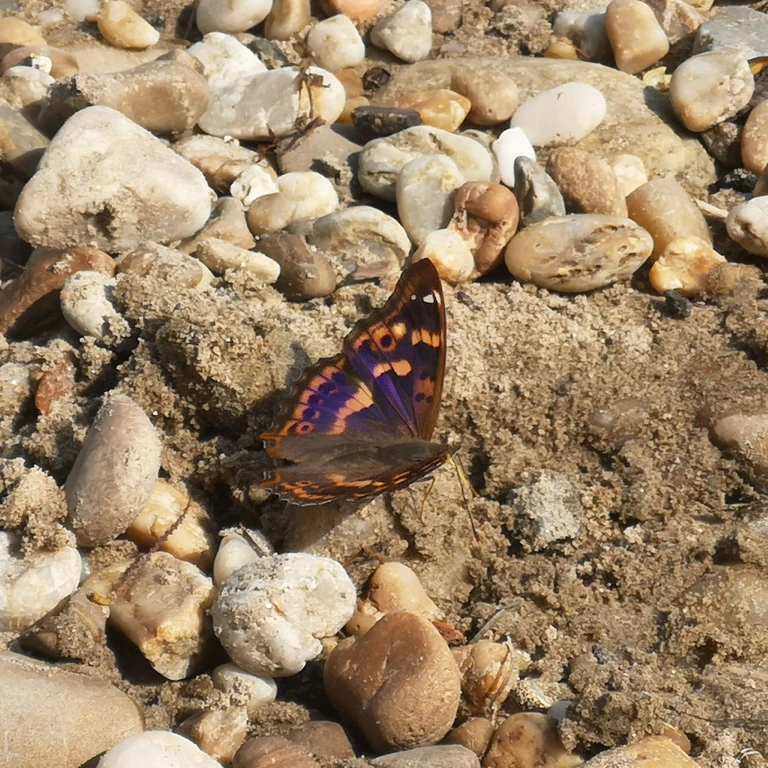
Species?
Apatura ilia
